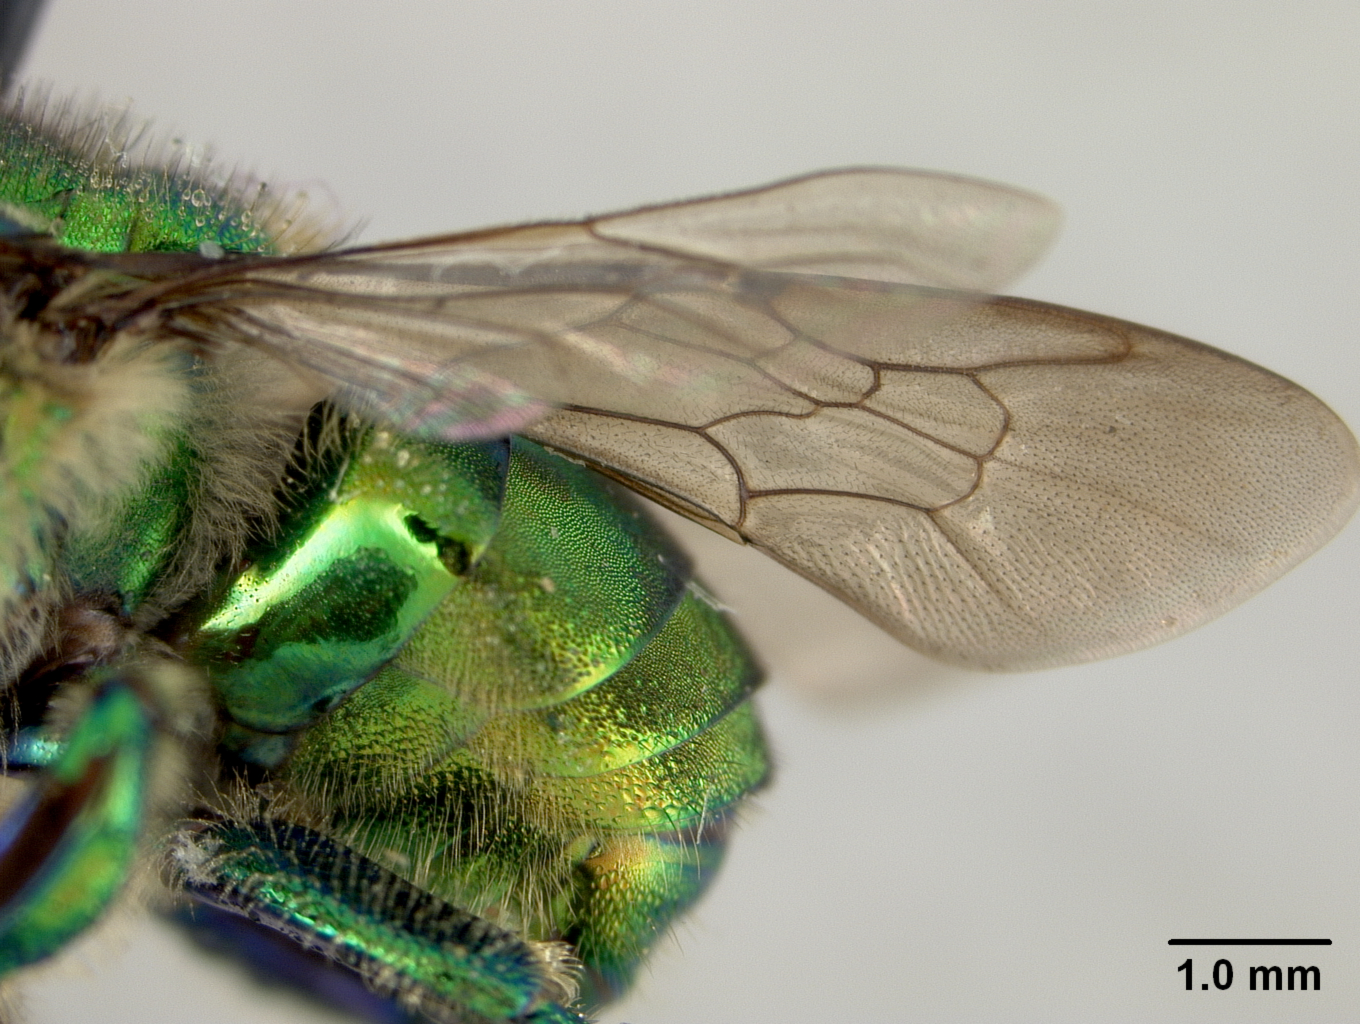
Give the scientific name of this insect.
Euglossa chlorina
